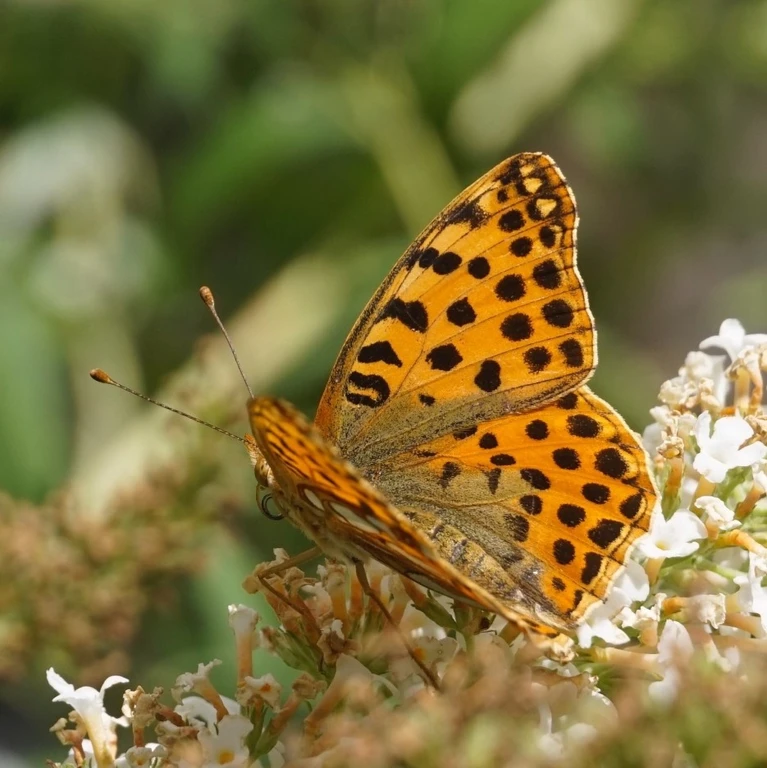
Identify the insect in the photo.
Issoria lathonia
